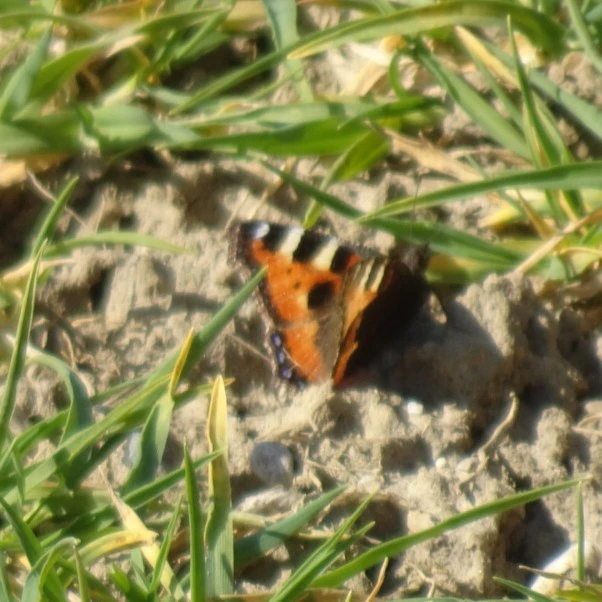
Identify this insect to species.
Aglais urticae
